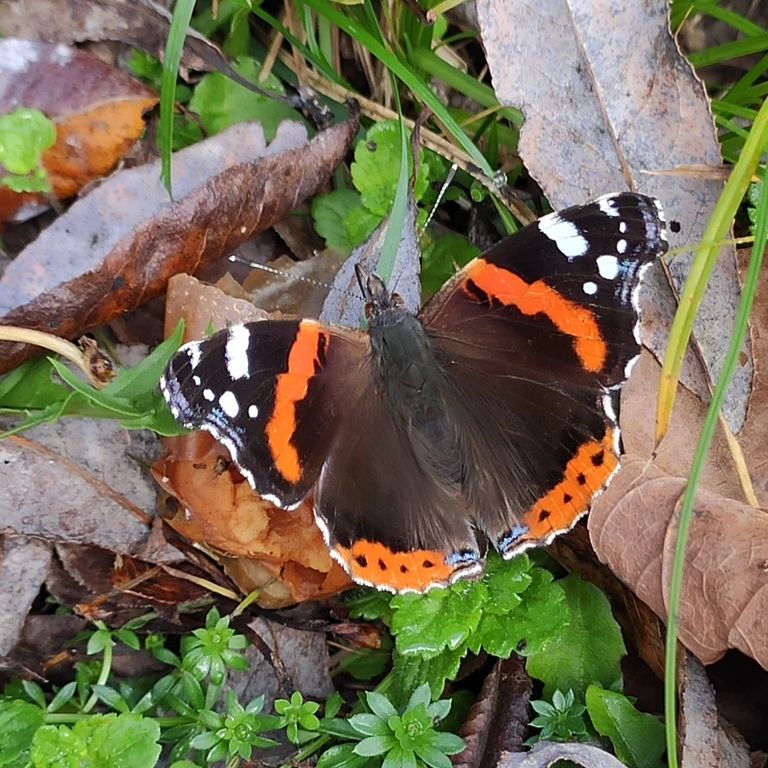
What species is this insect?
Vanessa atalanta
